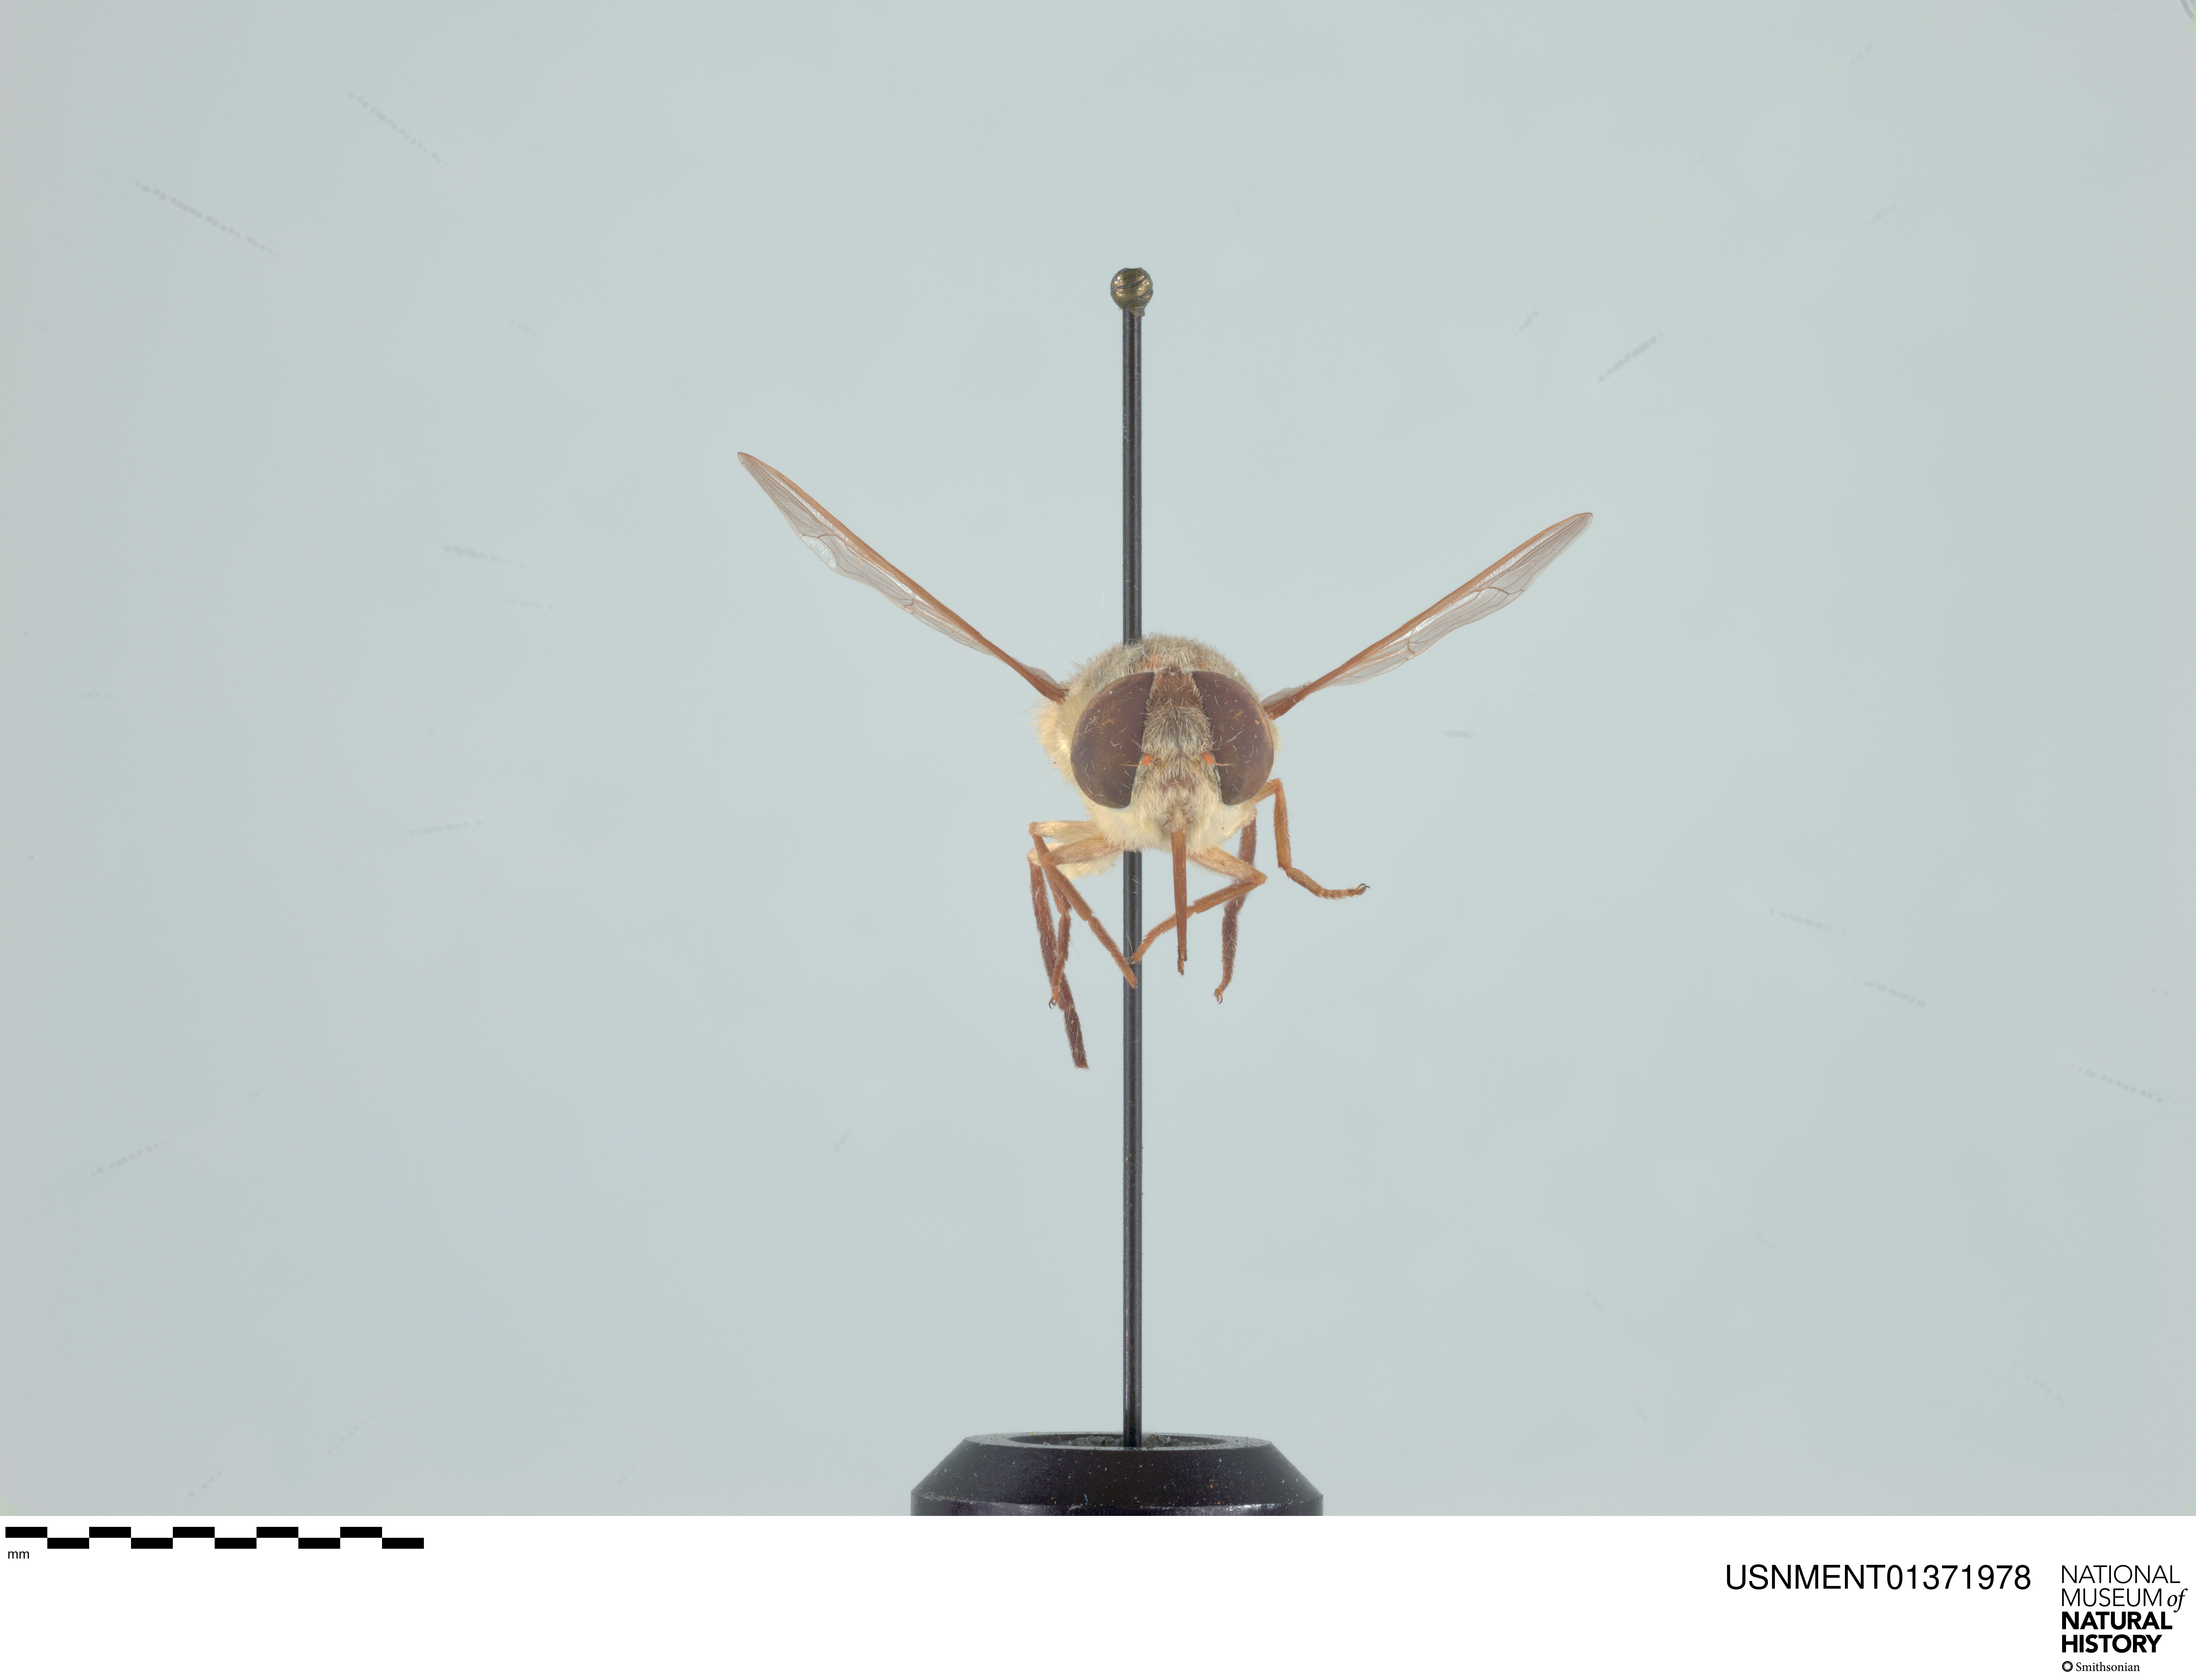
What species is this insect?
Neorhynchocephalus volaticus
